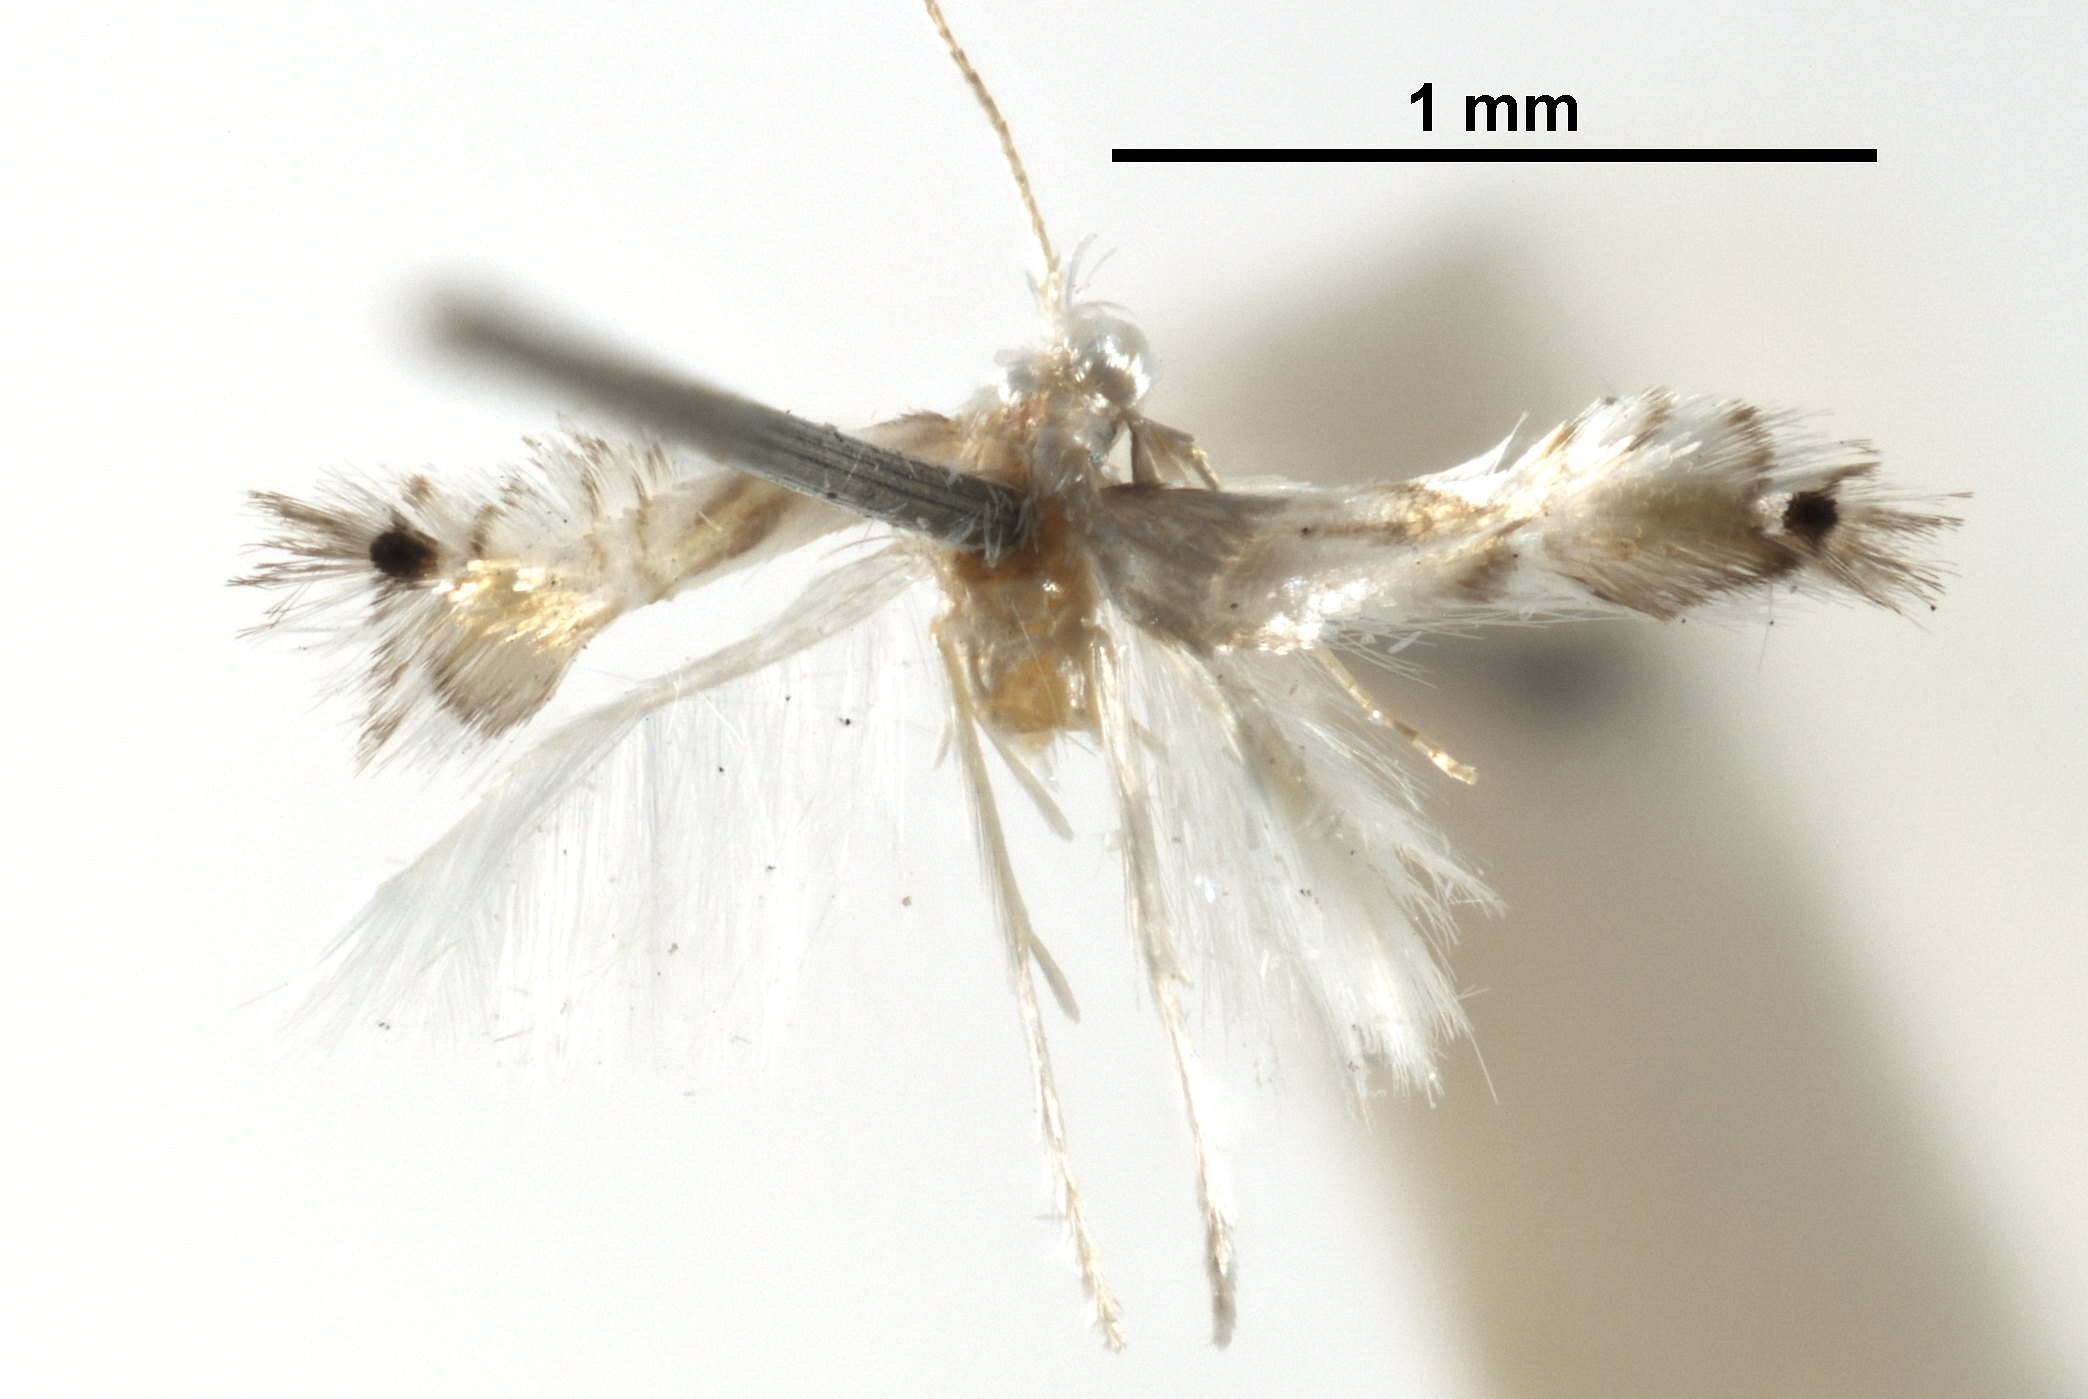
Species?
Phyllocnistis toparcha
